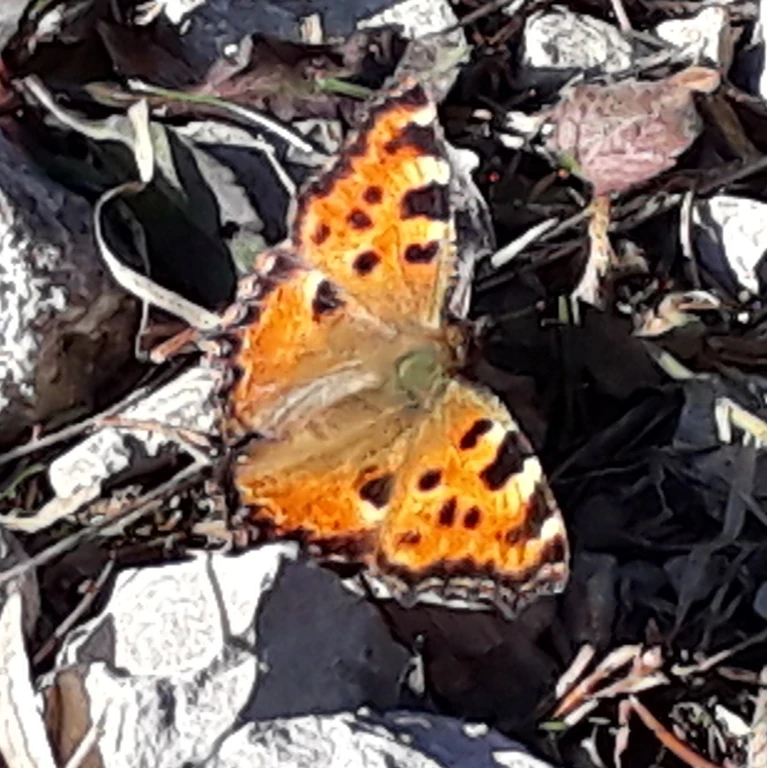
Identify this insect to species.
Nymphalis polychloros
